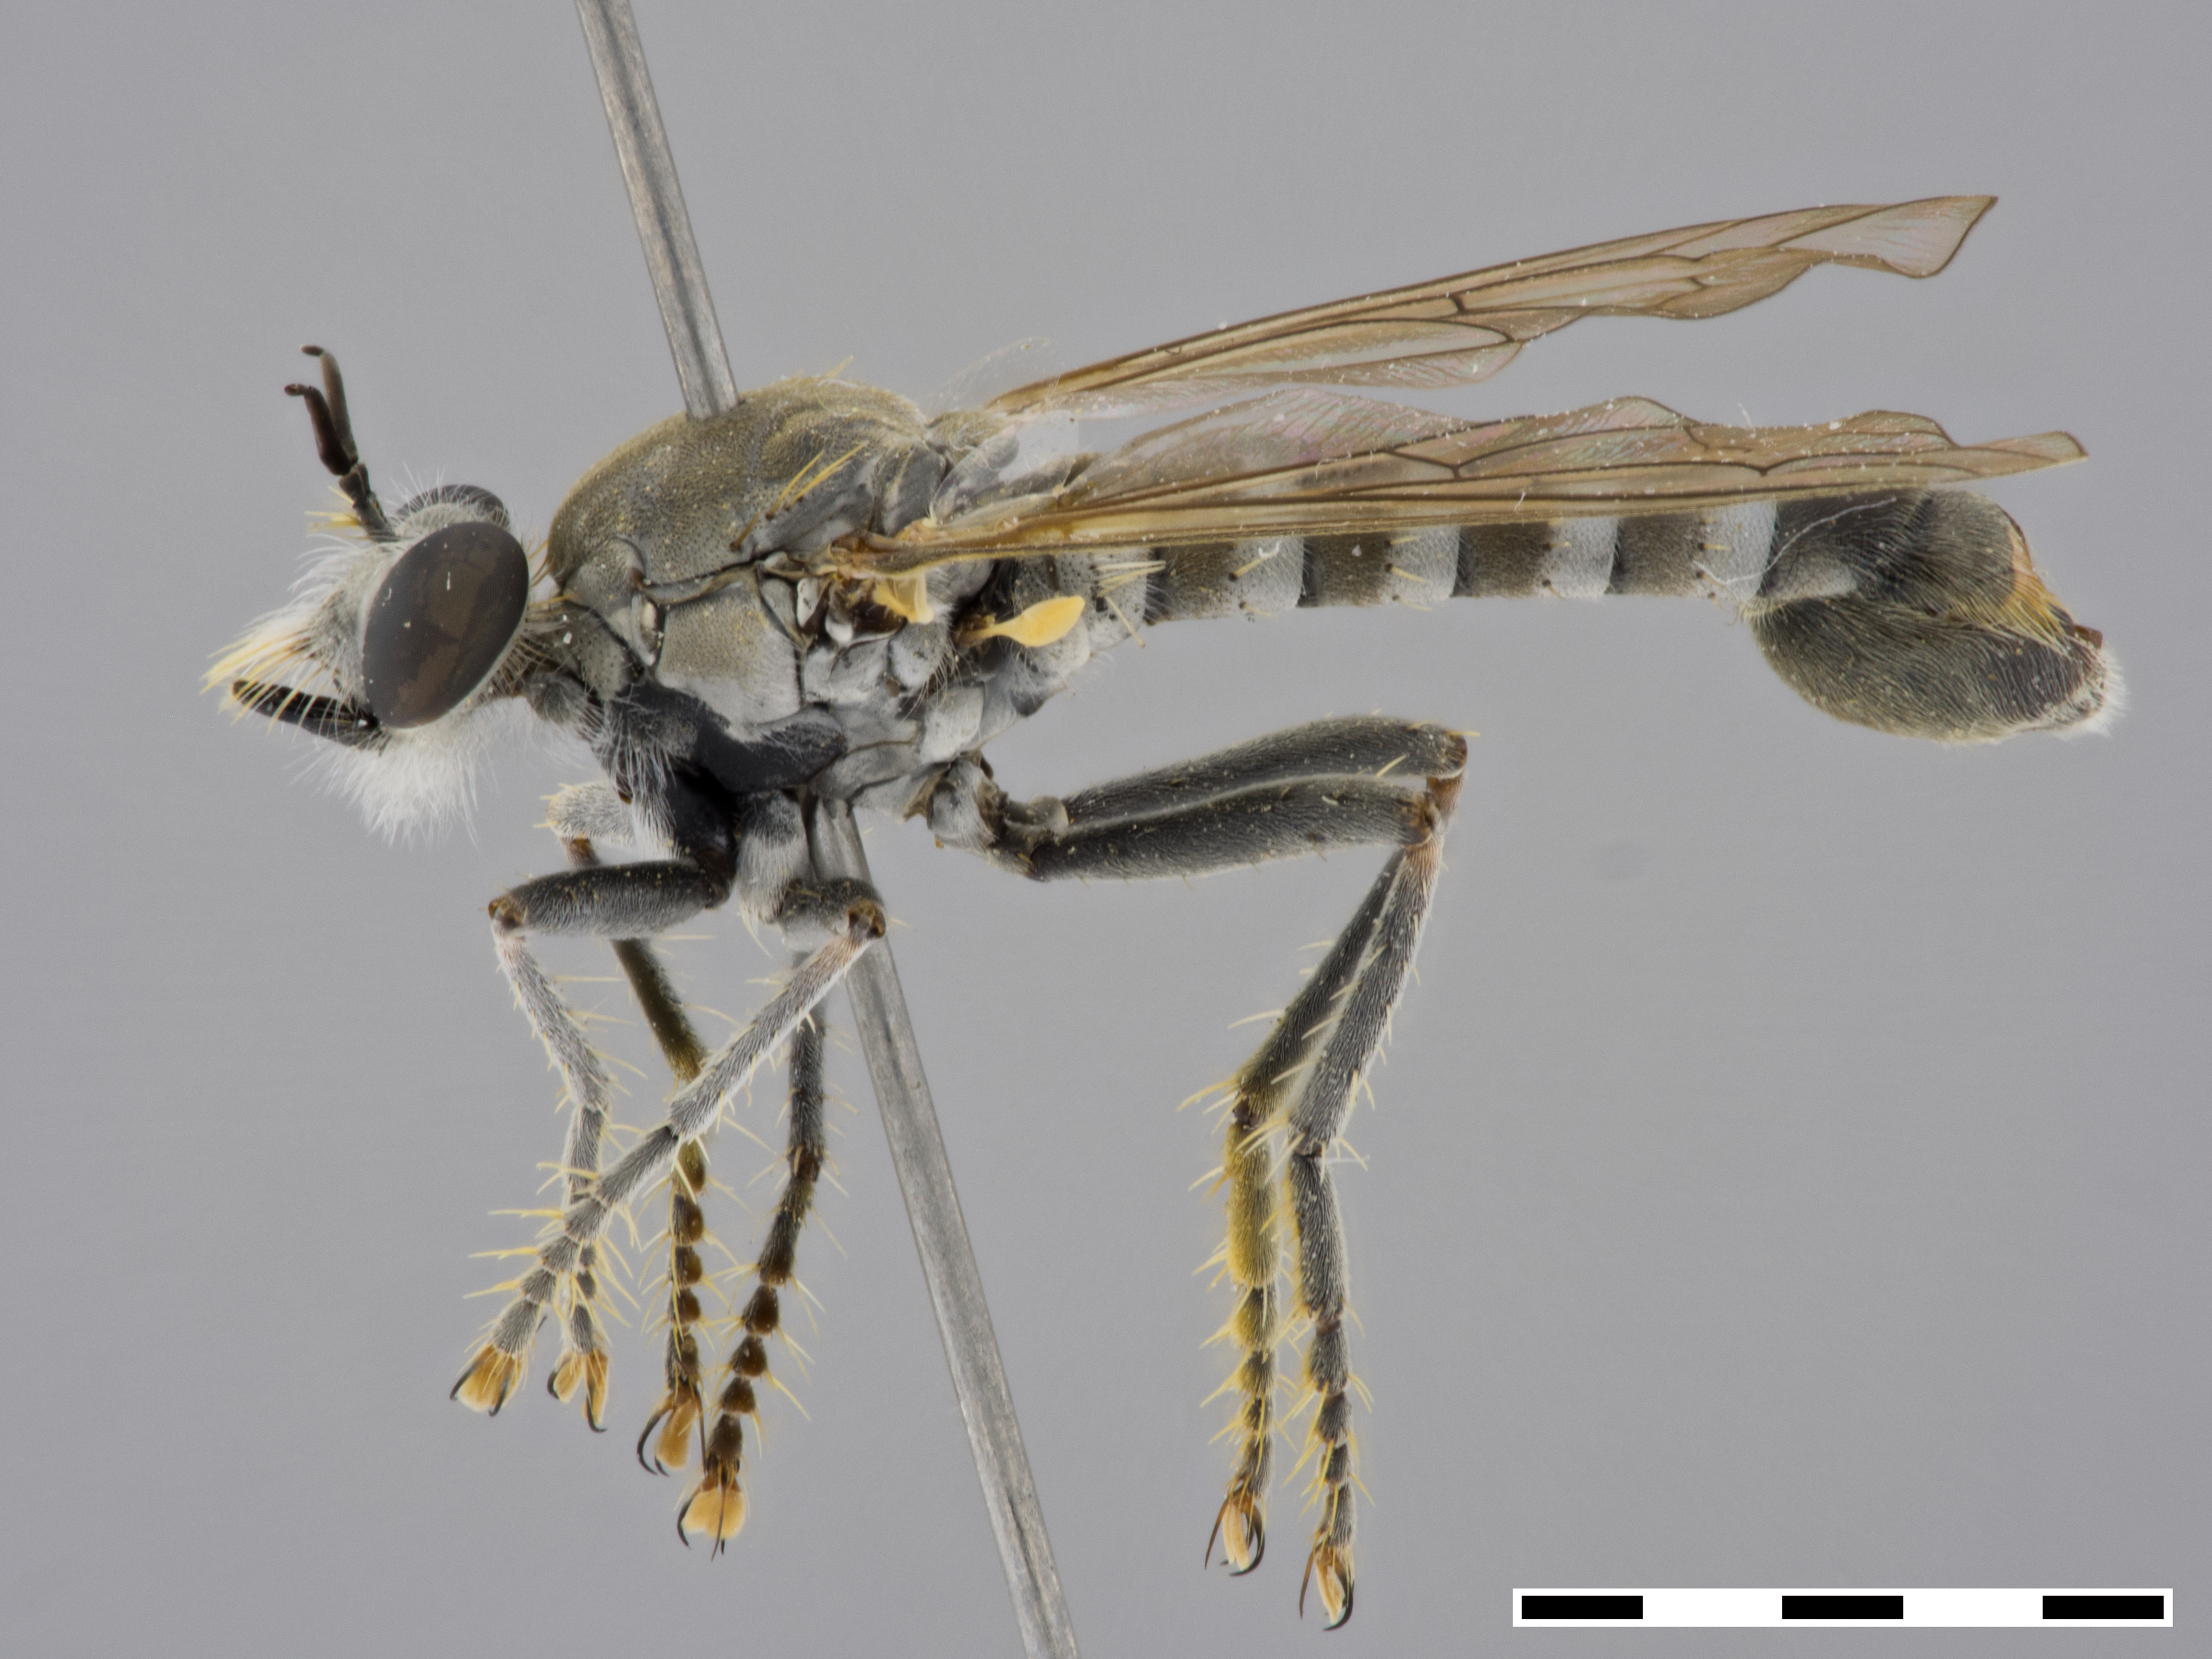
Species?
Laphyctis eremia
